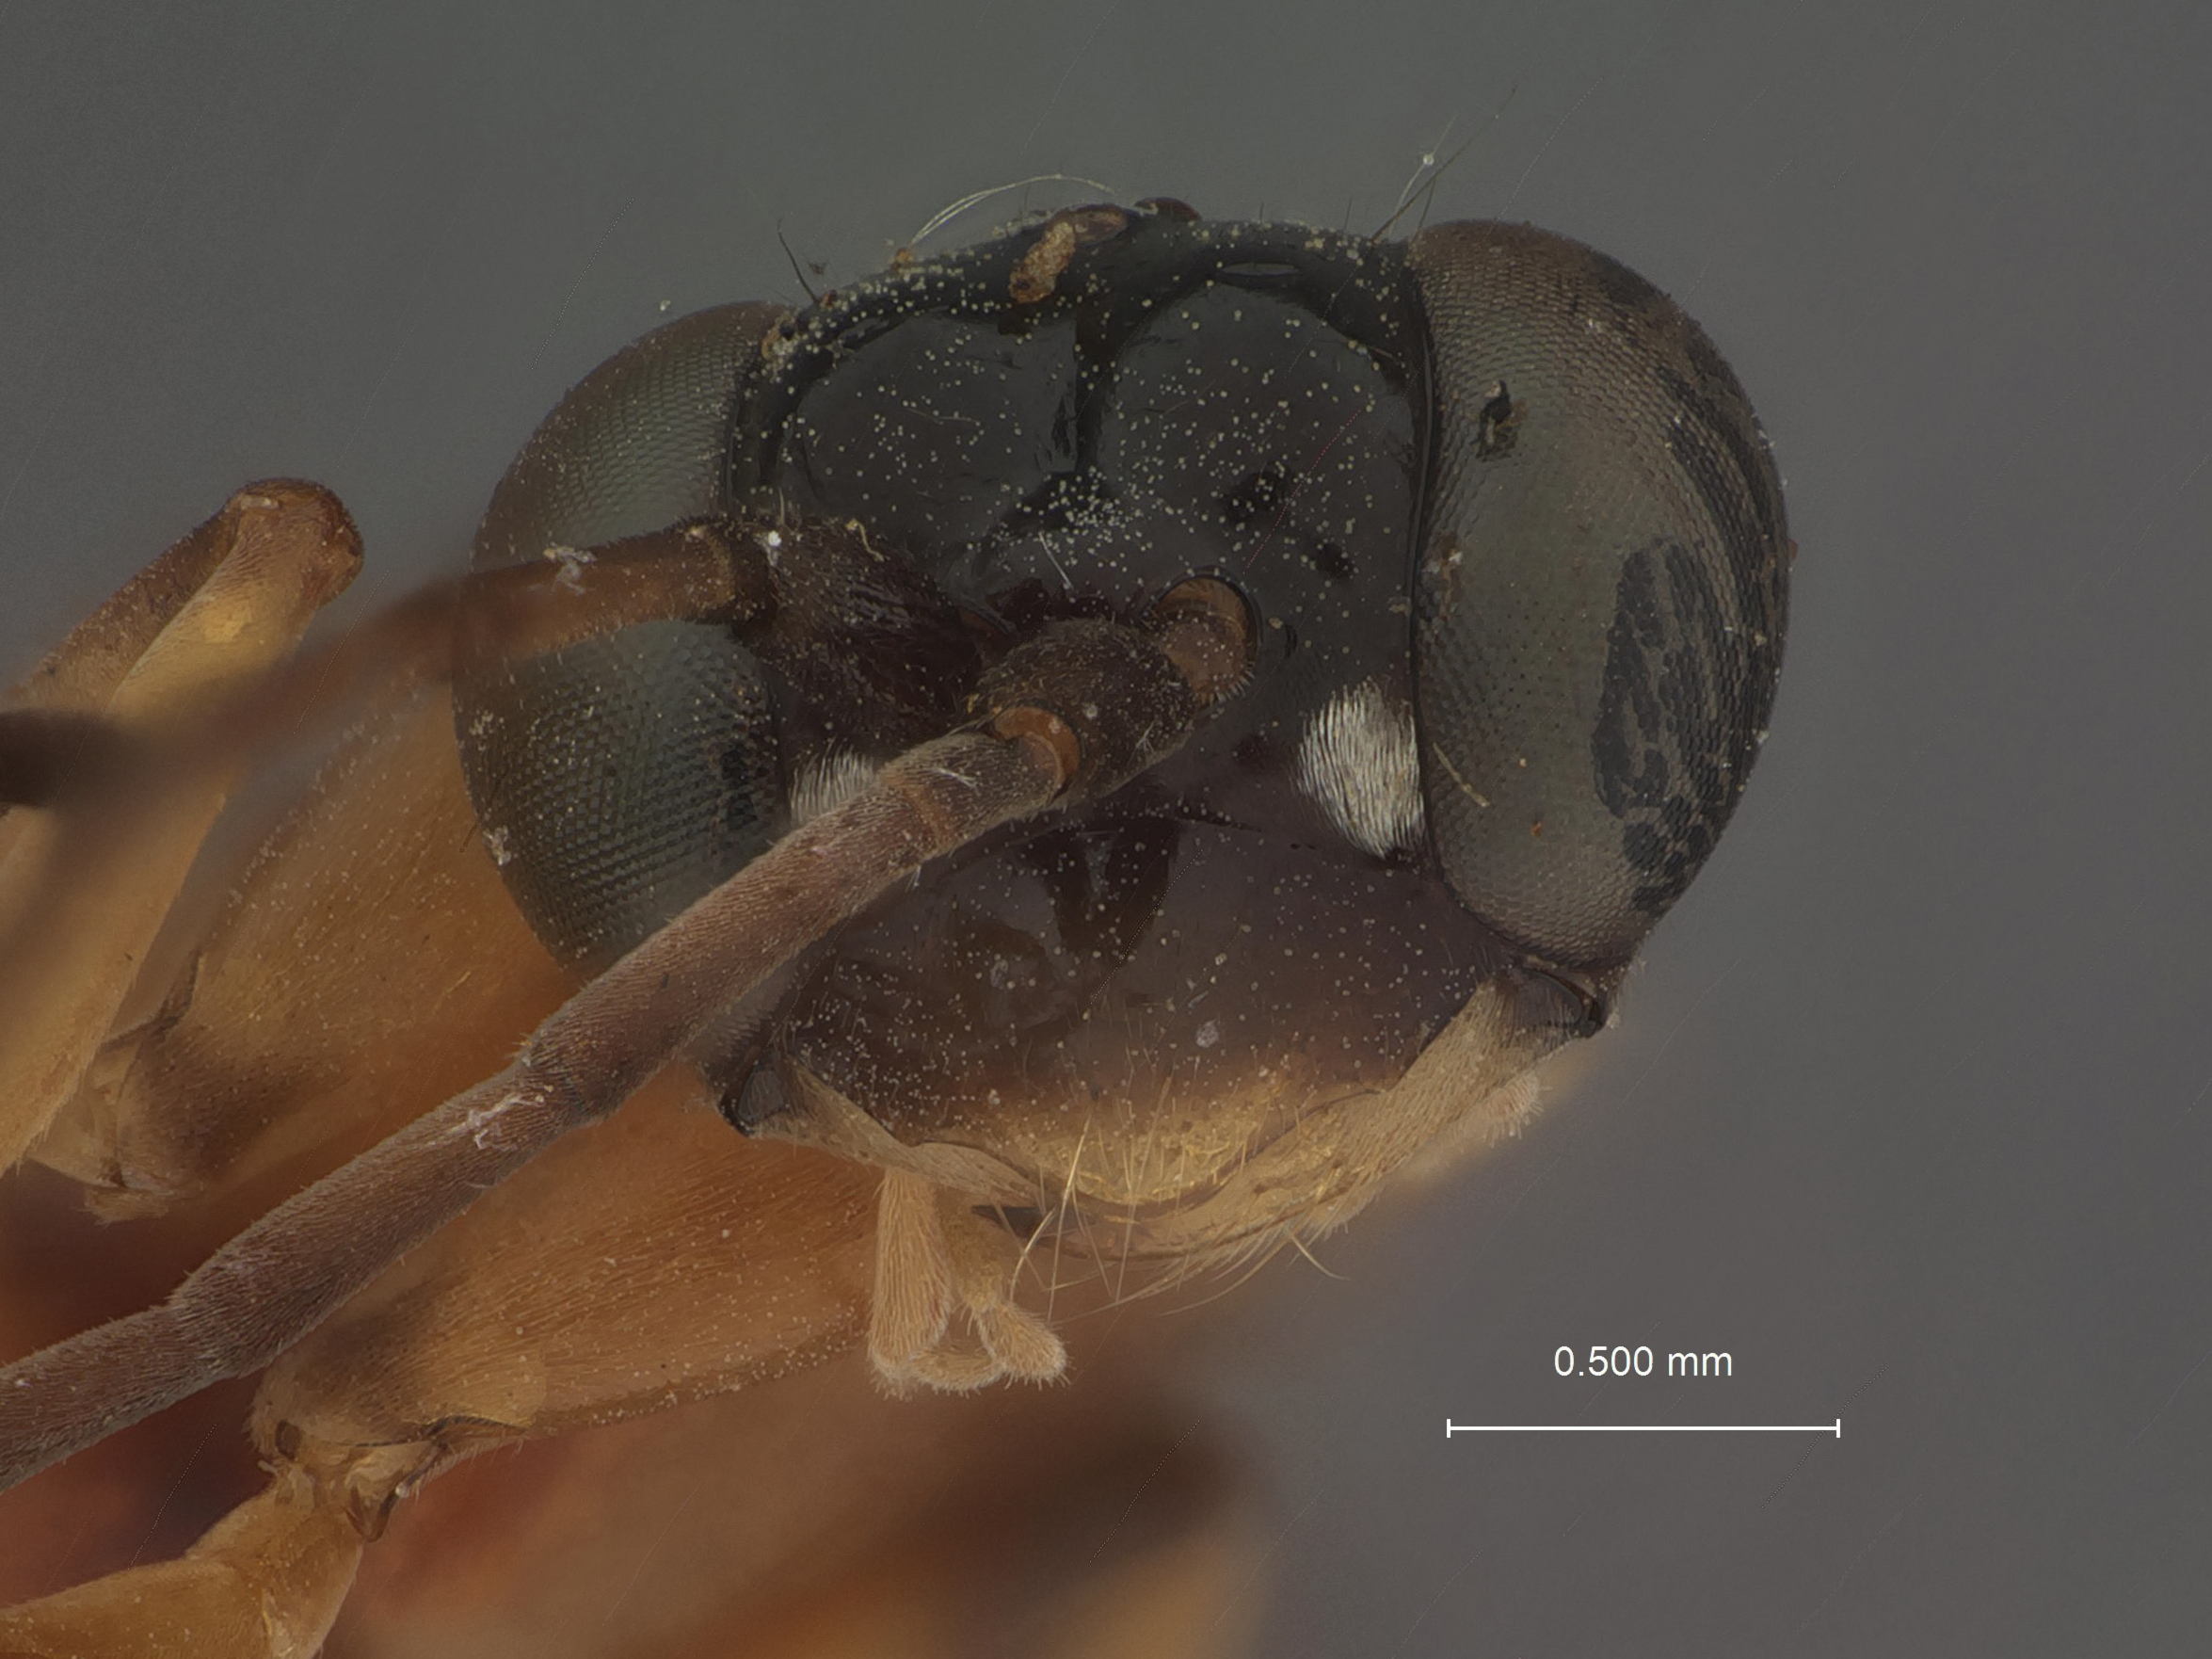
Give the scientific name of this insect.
Tumagenia iris
